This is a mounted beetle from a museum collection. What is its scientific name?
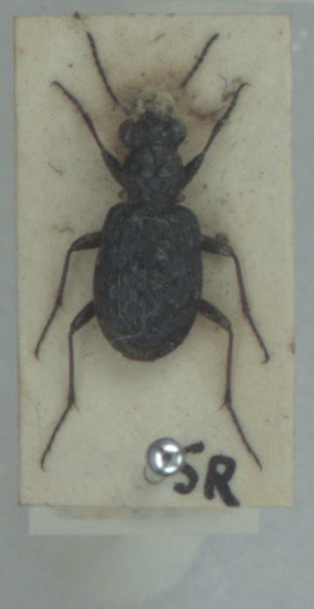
Elaphrus cupreus
